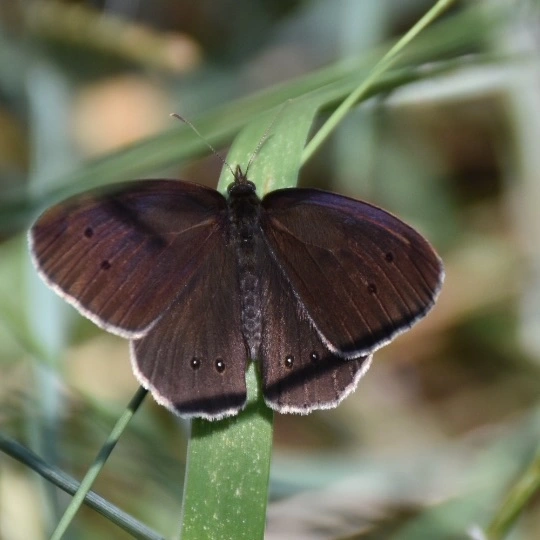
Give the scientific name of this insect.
Aphantopus hyperantus
